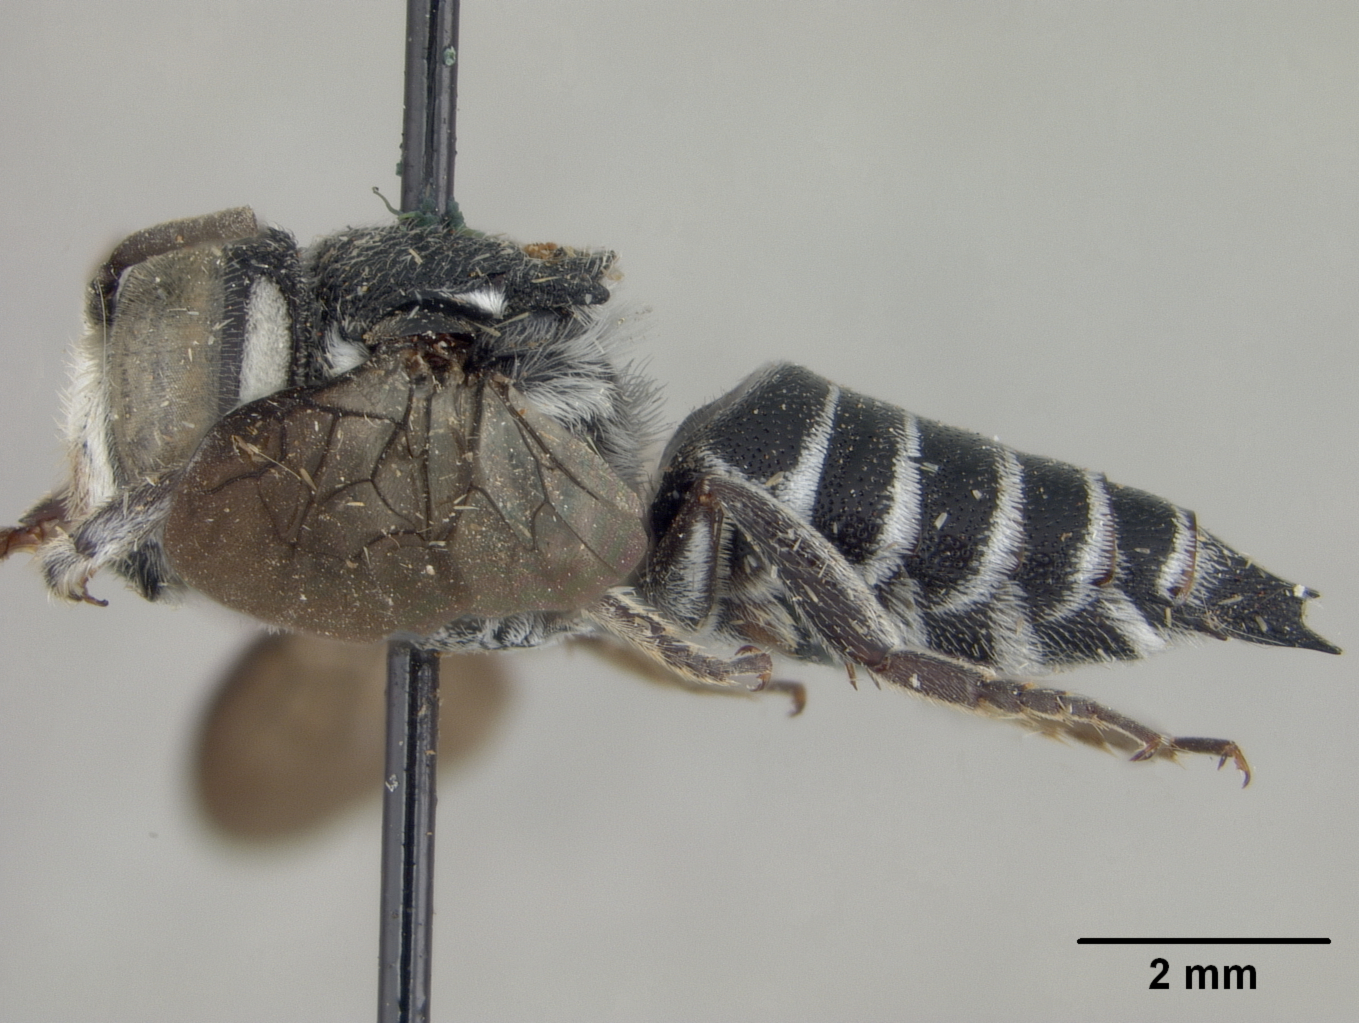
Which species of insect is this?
Coelioxys ramakrishnae
